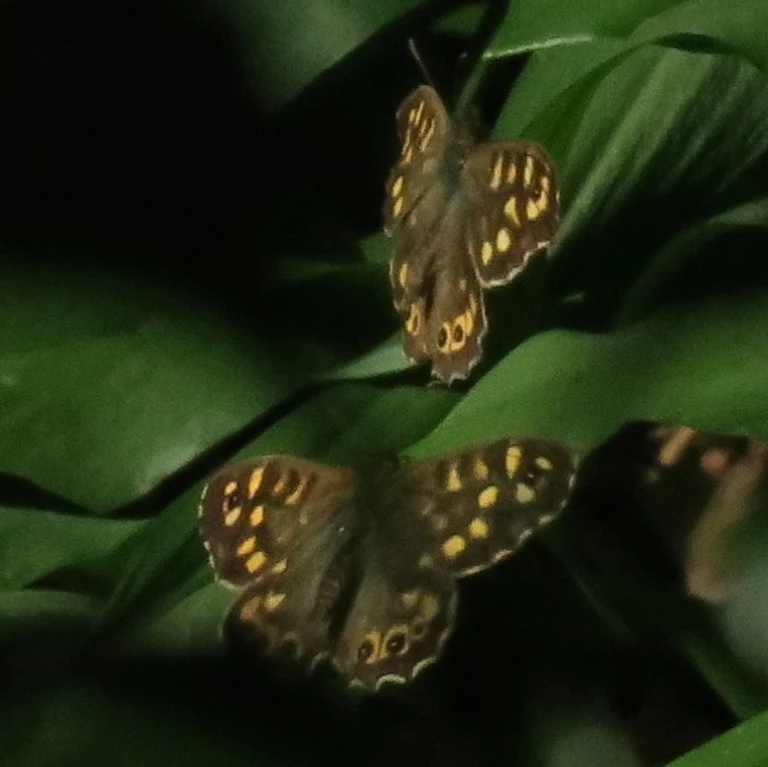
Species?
Pararge aegeria
